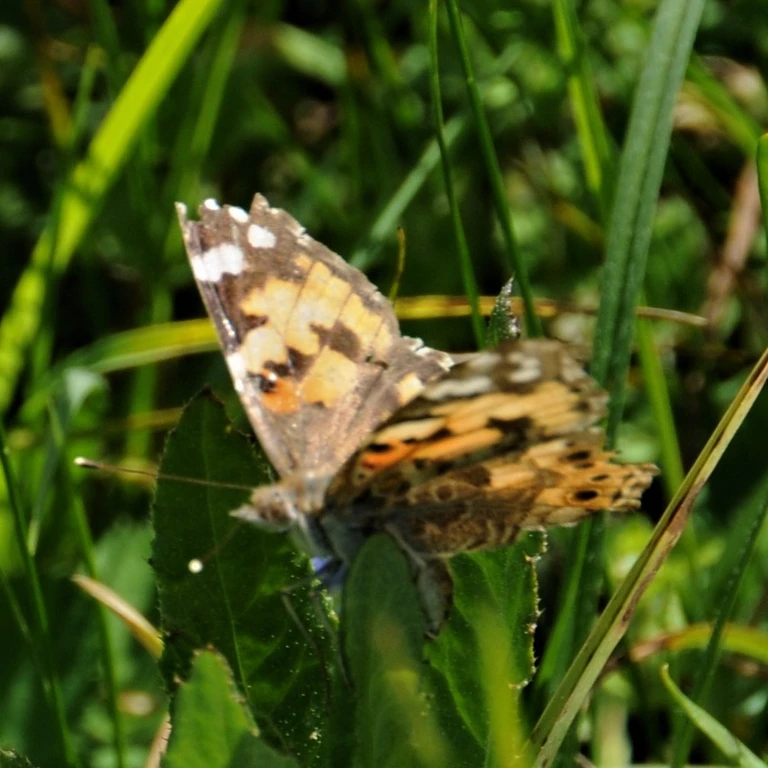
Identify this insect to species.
Vanessa cardui
